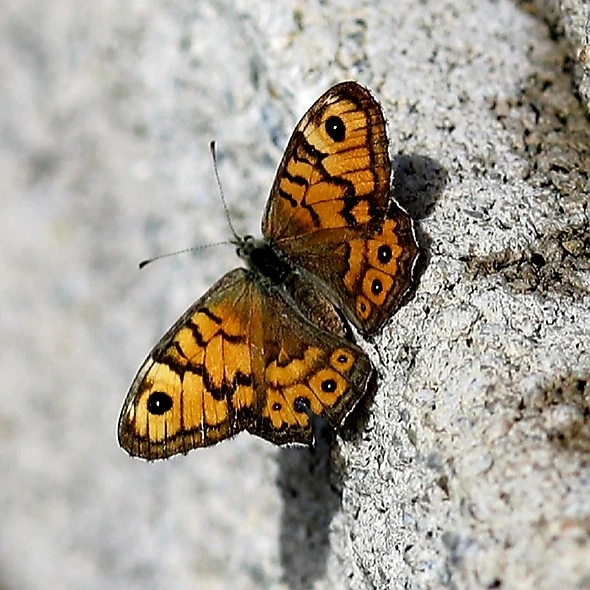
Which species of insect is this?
Lasiommata megera (also Pararge megera)
